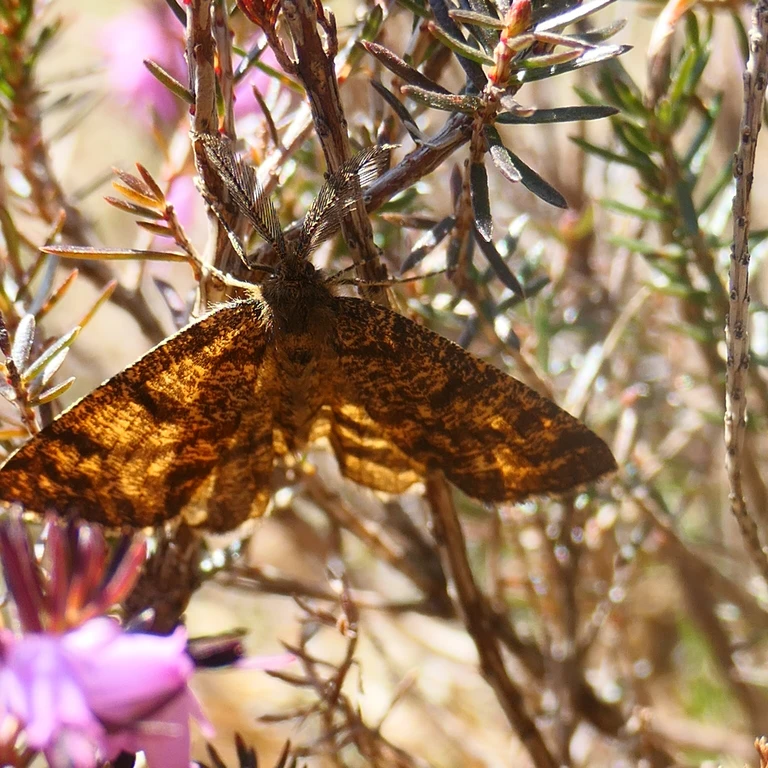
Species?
Ematurga atomaria
